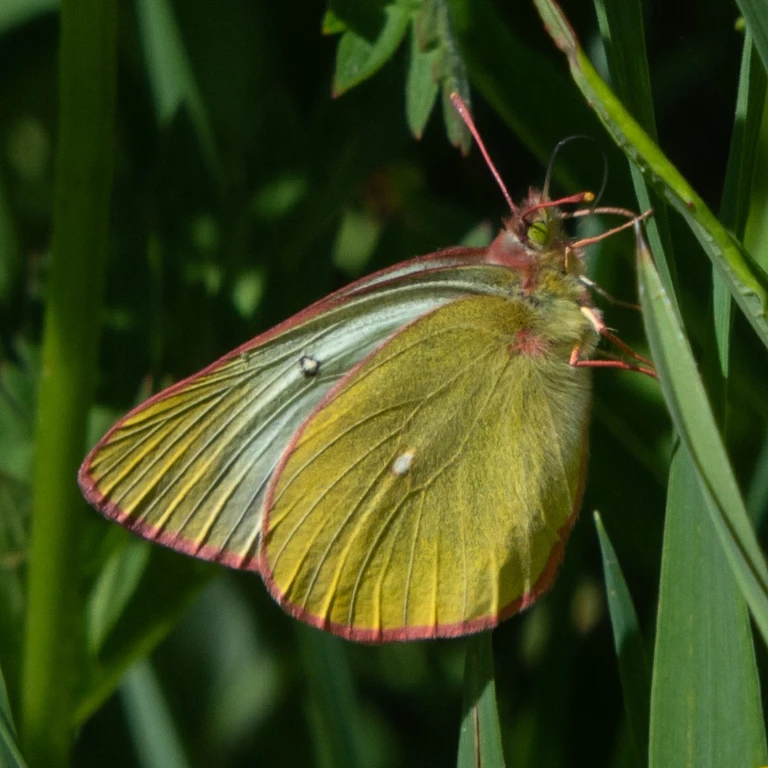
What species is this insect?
Colias palaeno
